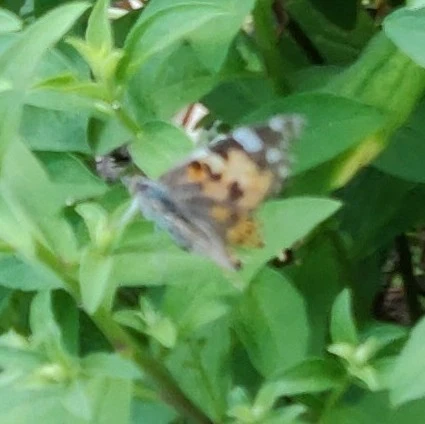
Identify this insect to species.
Vanessa cardui
